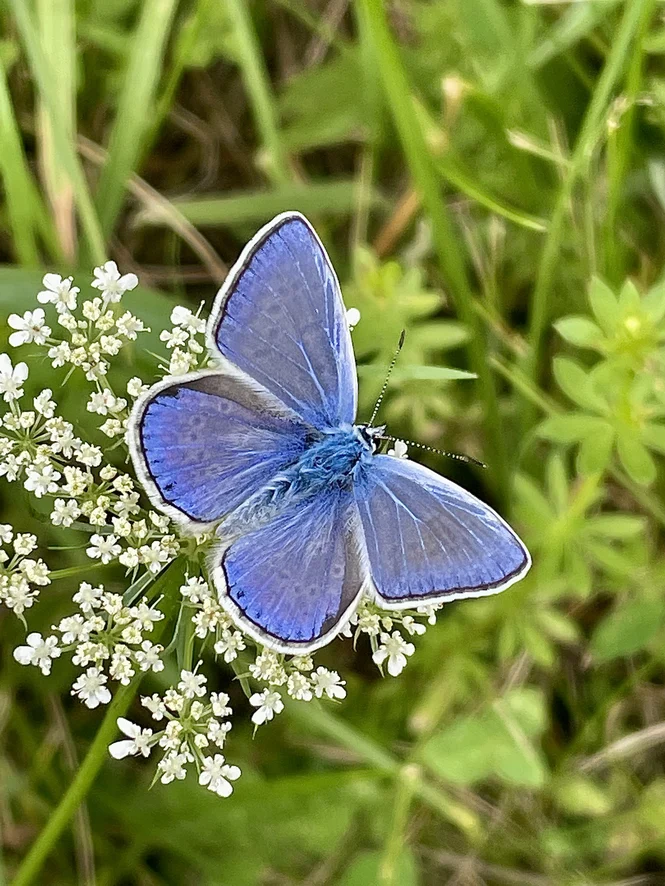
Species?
Polyommatus icarus
